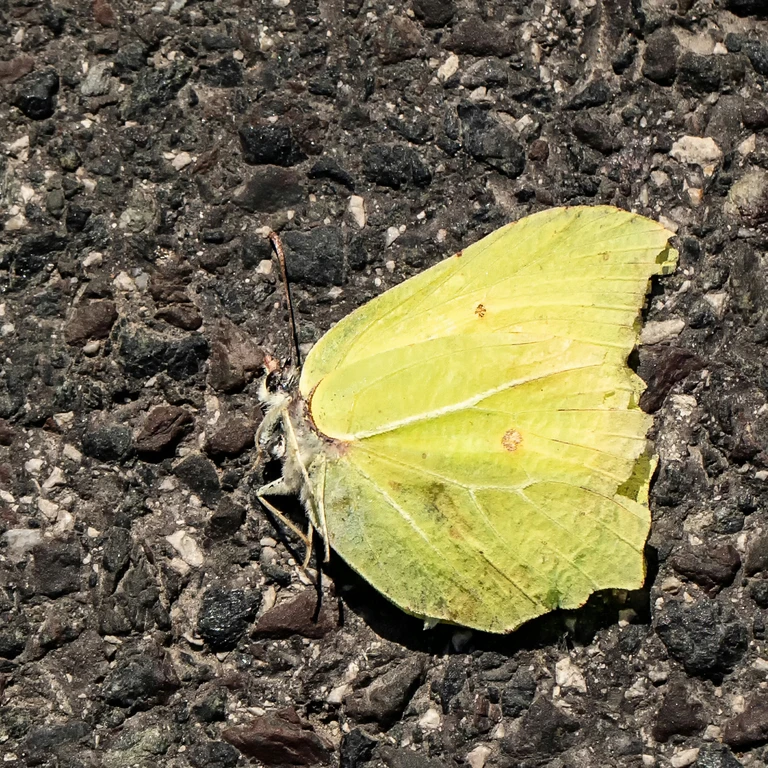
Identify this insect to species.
Gonepteryx rhamni
